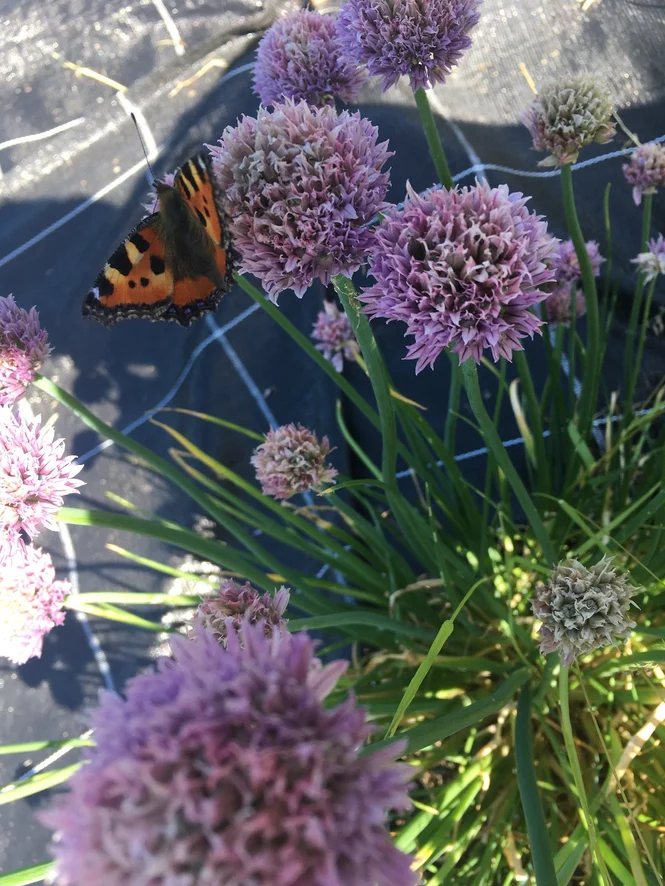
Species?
Aglais urticae
